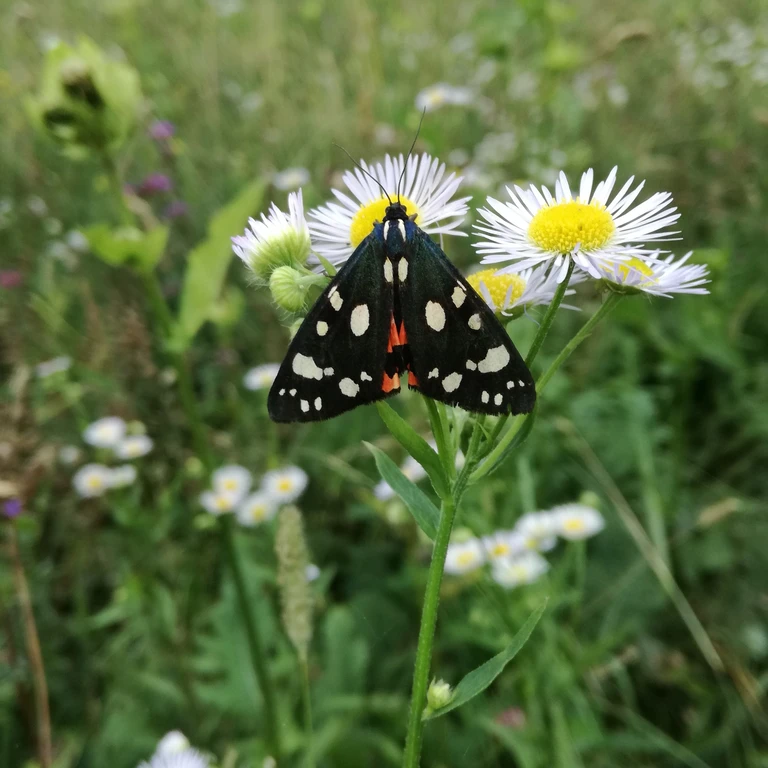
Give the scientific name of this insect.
Callimorpha dominula
